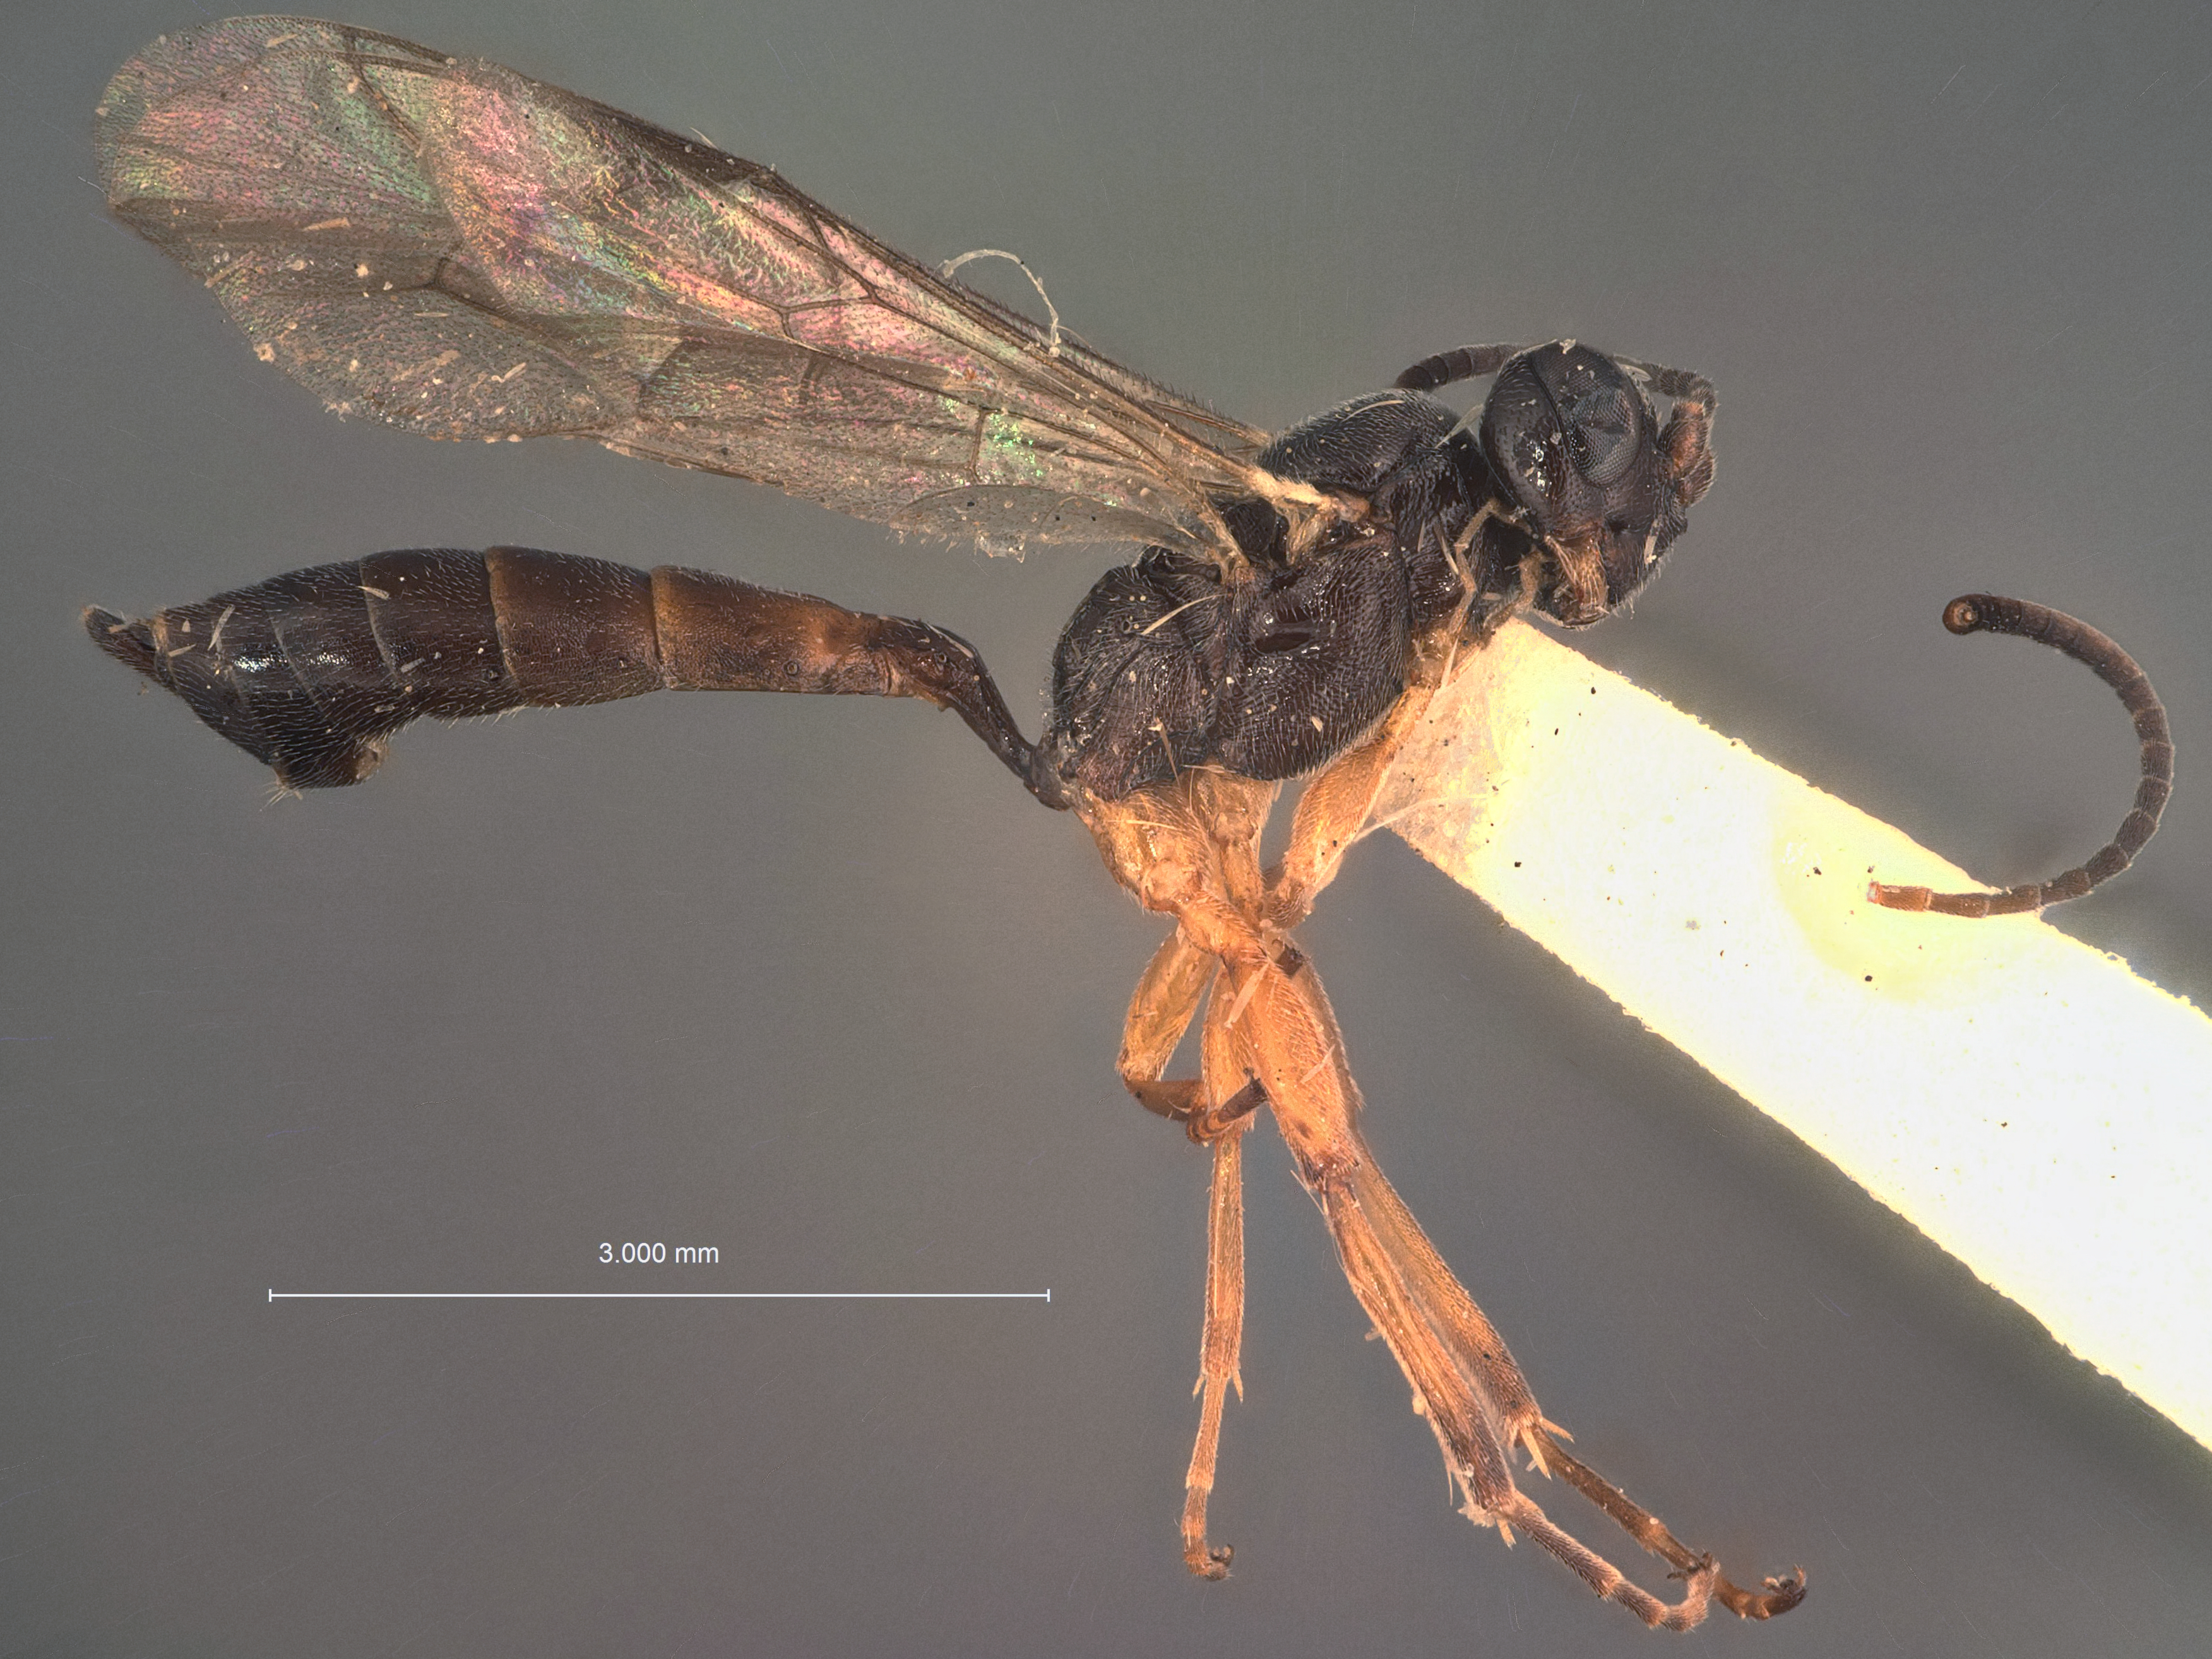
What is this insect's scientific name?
Phaeogenes arcticus
